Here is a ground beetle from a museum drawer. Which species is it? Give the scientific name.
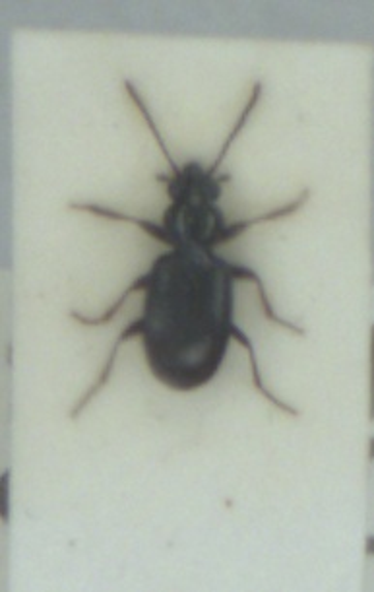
Bembidion normannum
